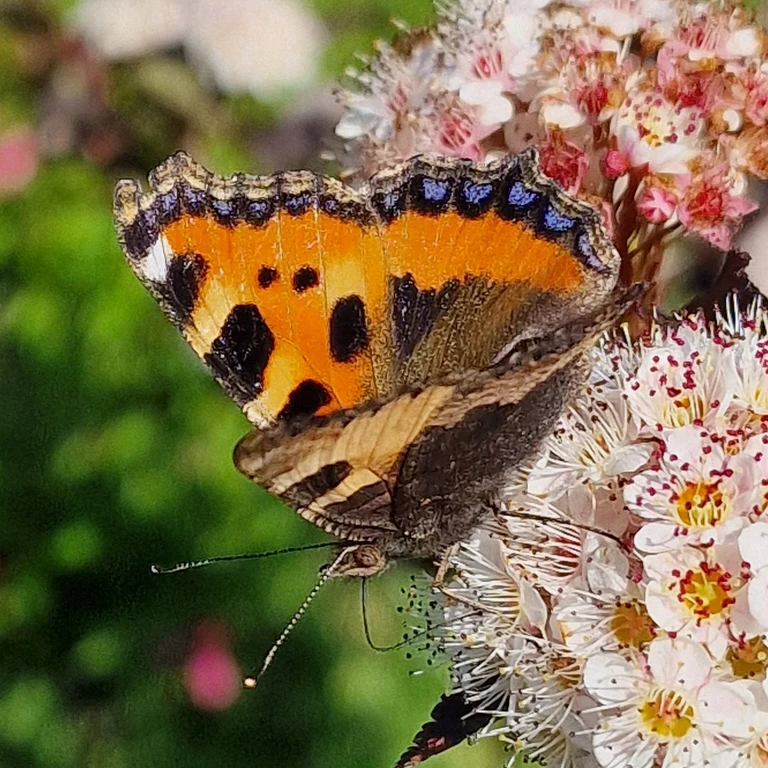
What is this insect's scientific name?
Aglais urticae
